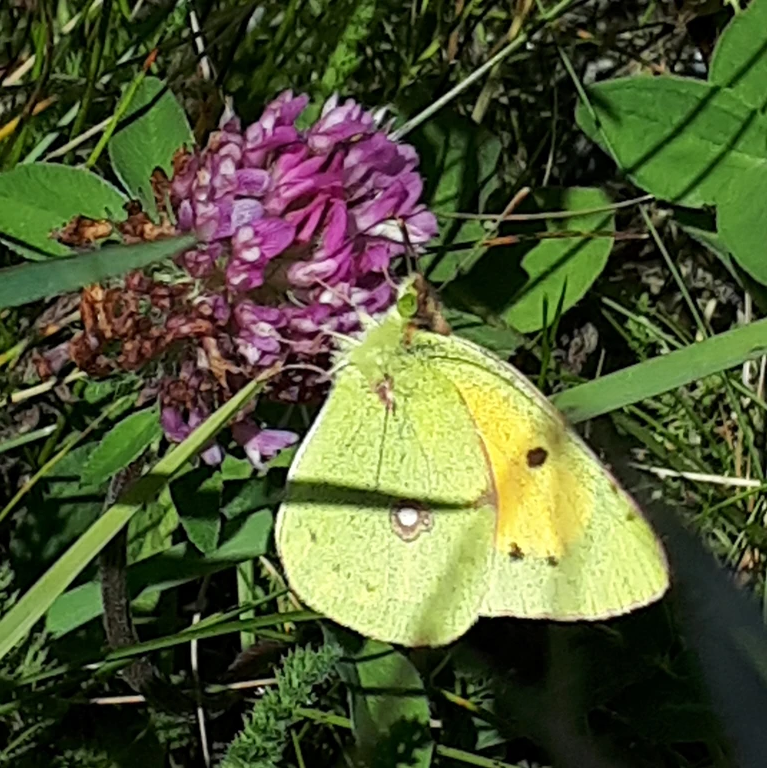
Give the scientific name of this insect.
Colias croceus
